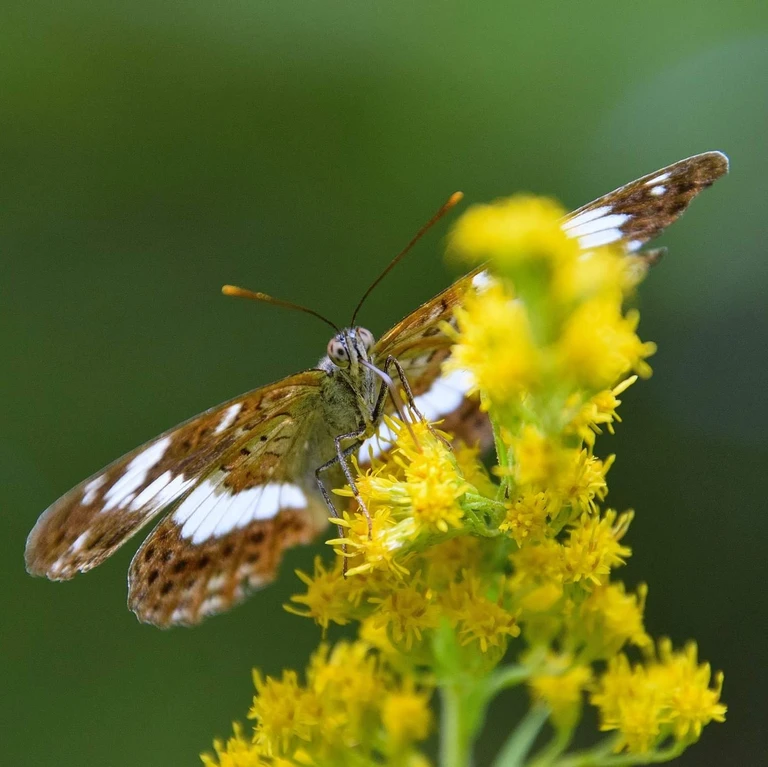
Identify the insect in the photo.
Limenitis camilla (also Ladoga camilla)
